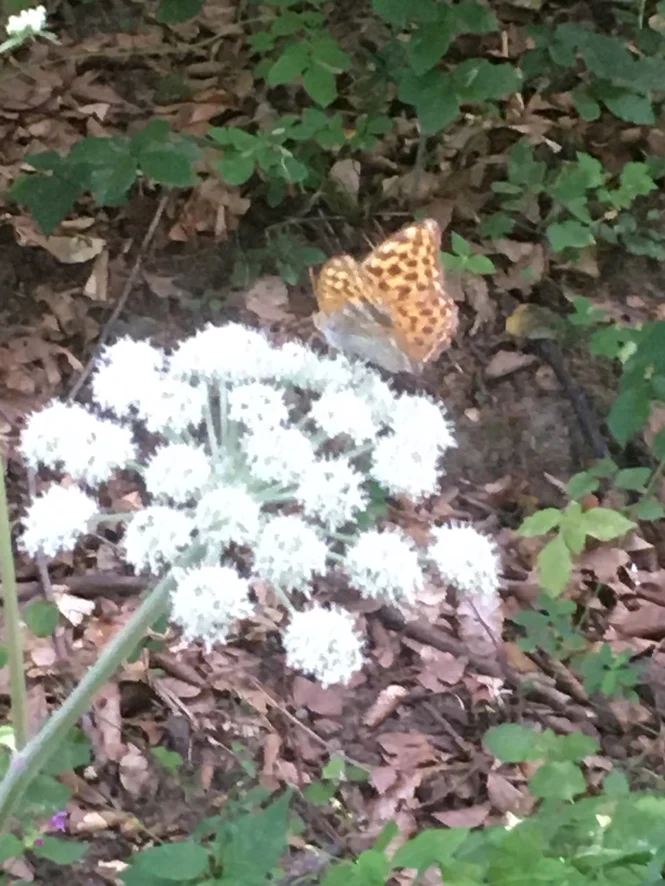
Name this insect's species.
Argynnis paphia
